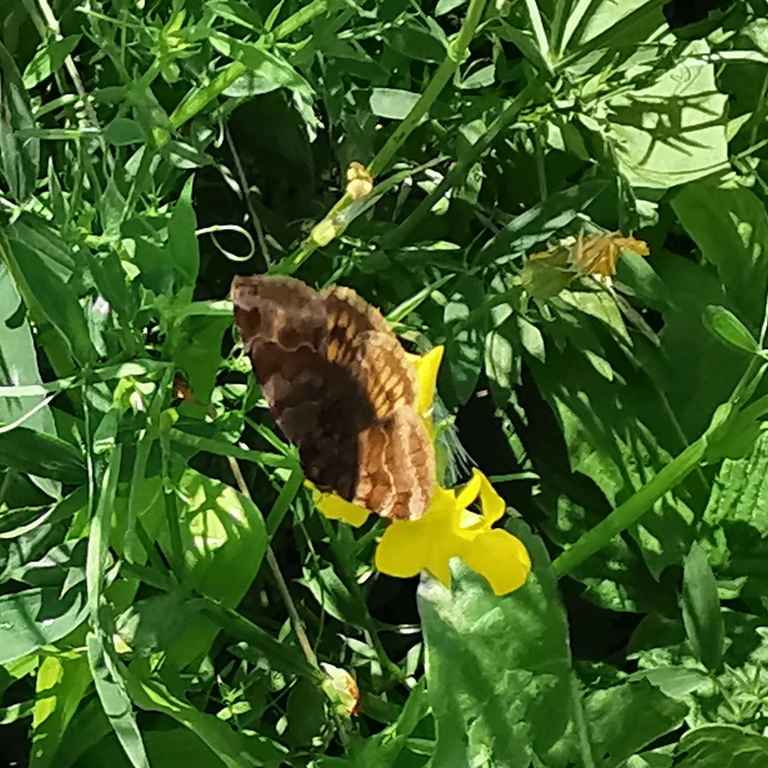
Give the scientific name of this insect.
Erynnis tages
